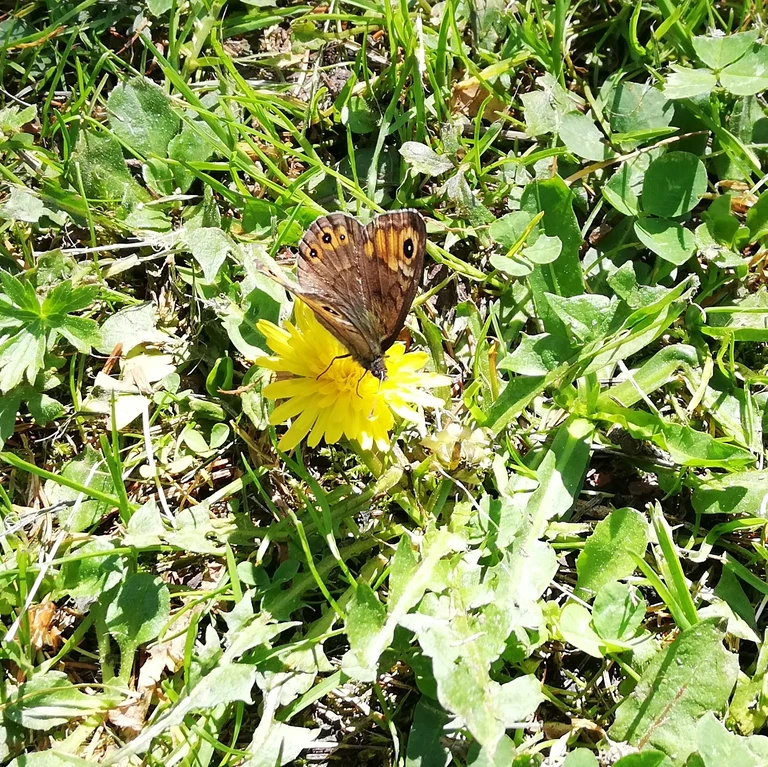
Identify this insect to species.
Lasiommata petropolitana (also Pararge petropolitana)
